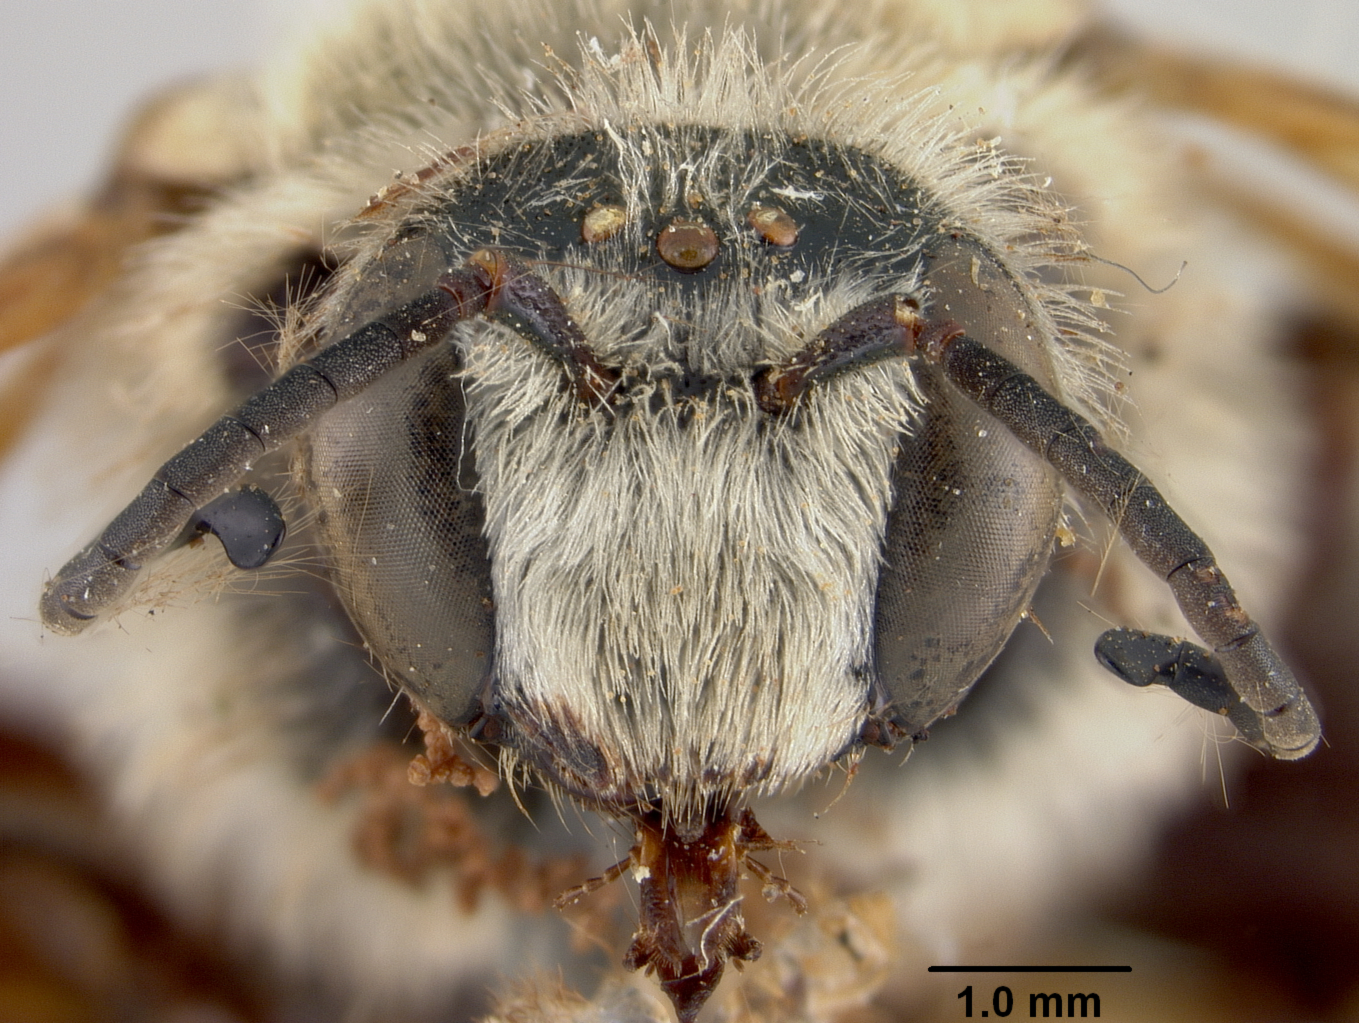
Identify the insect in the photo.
Dieunomia mesillae
